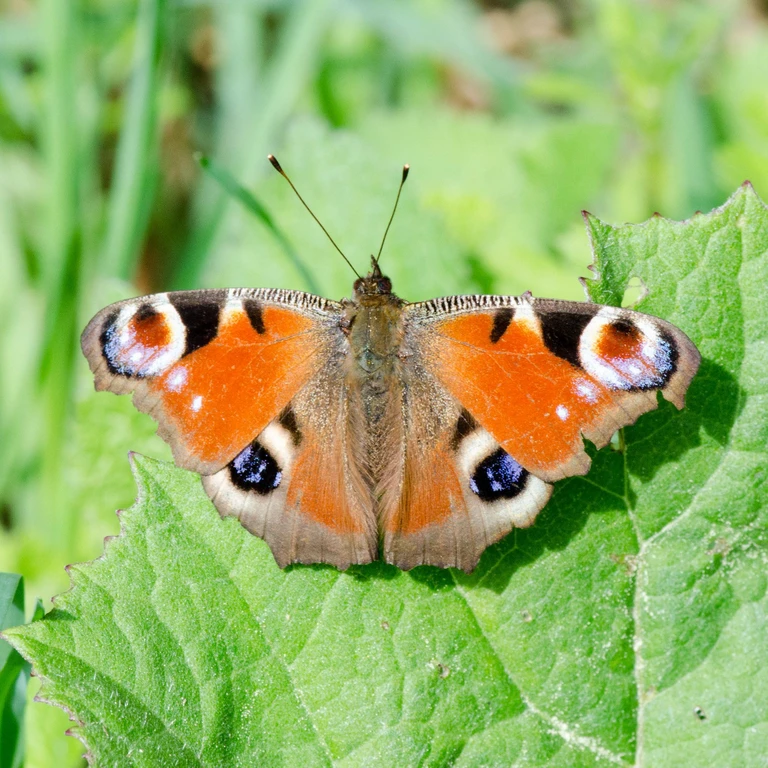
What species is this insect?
Aglais io
